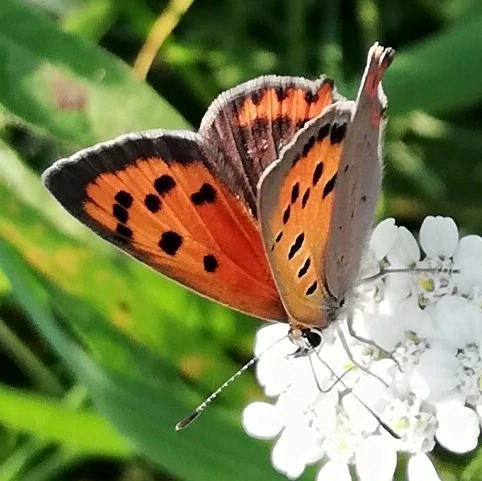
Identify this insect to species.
Lycaena phlaeas
